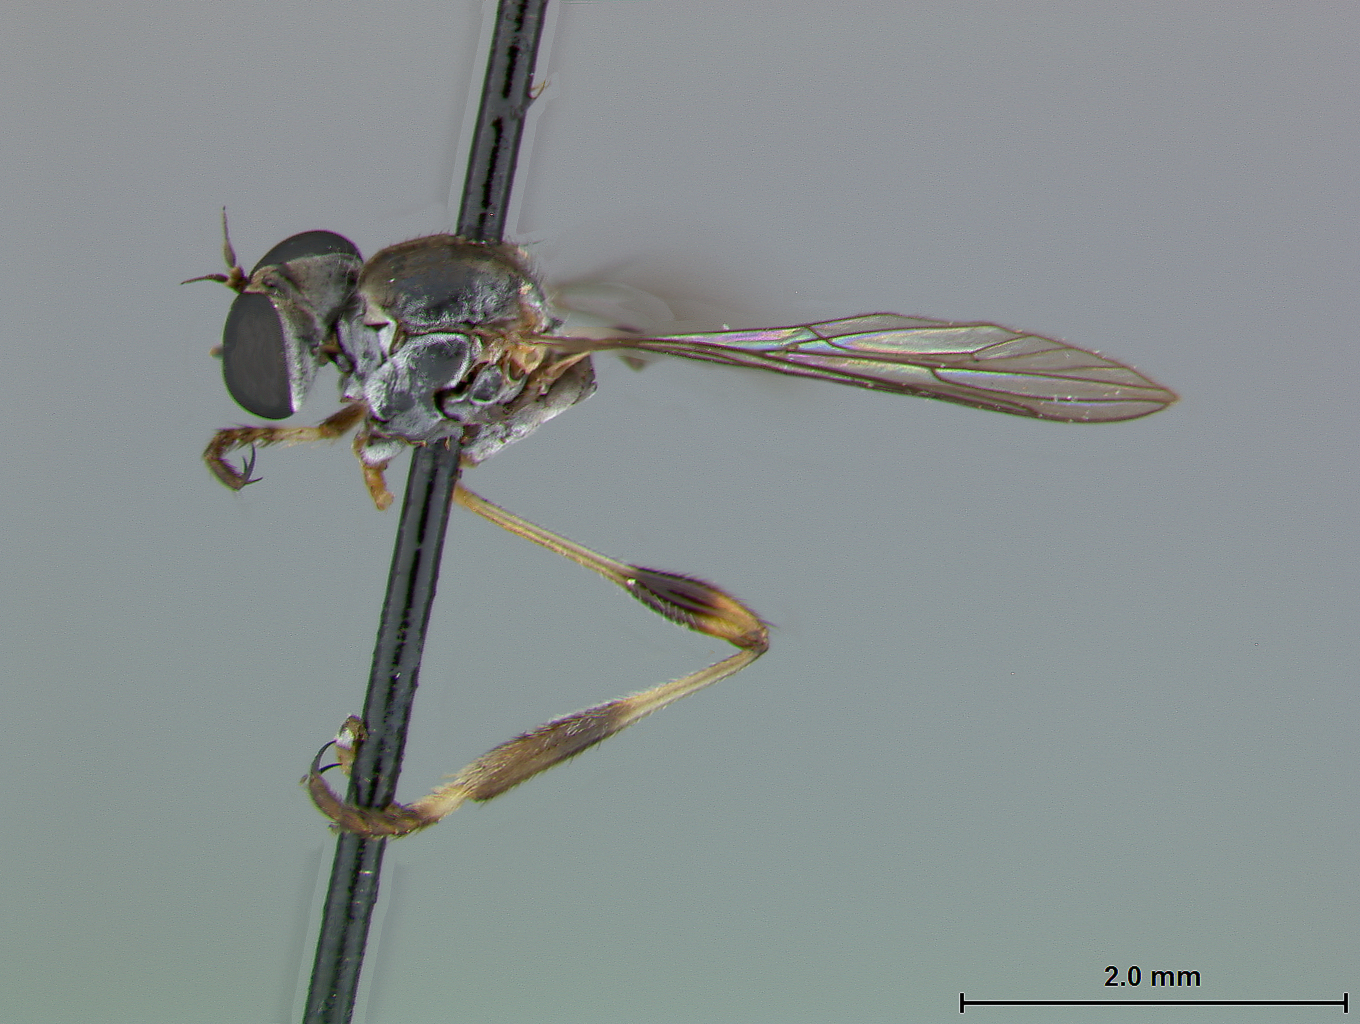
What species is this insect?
Beameromyia disfascia
